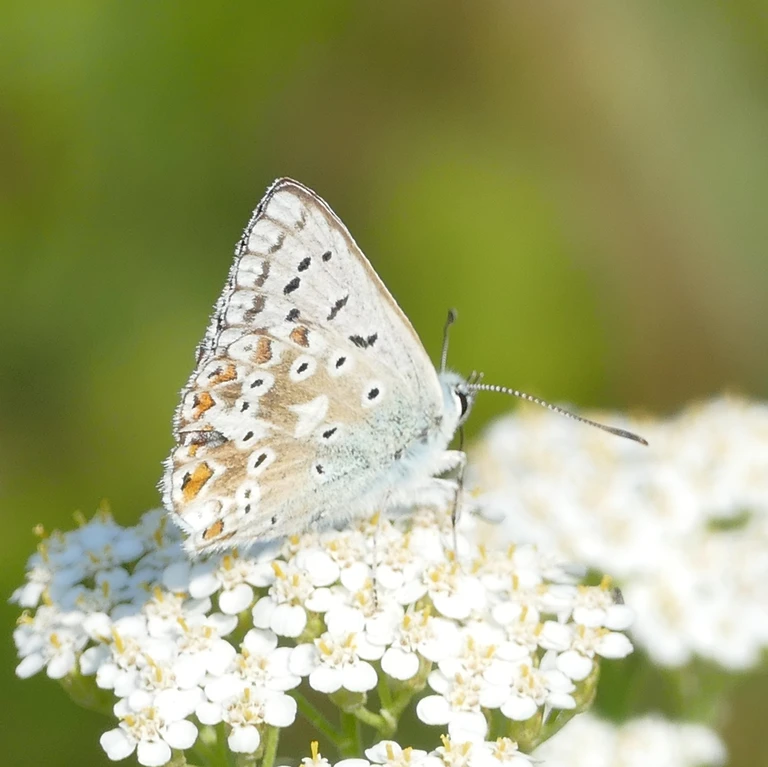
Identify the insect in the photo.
Lysandra coridon
